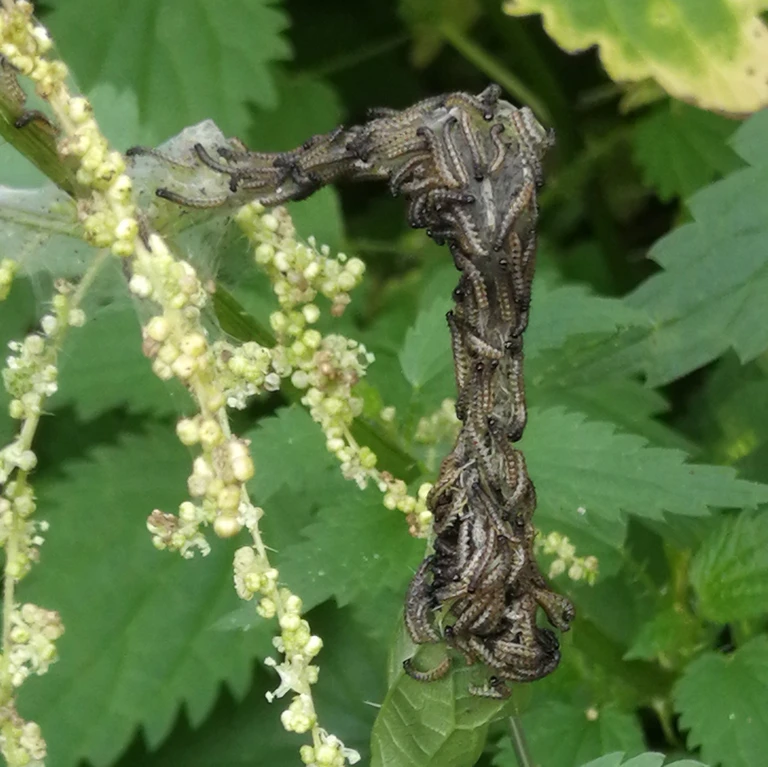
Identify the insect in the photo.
Aglais urticae
